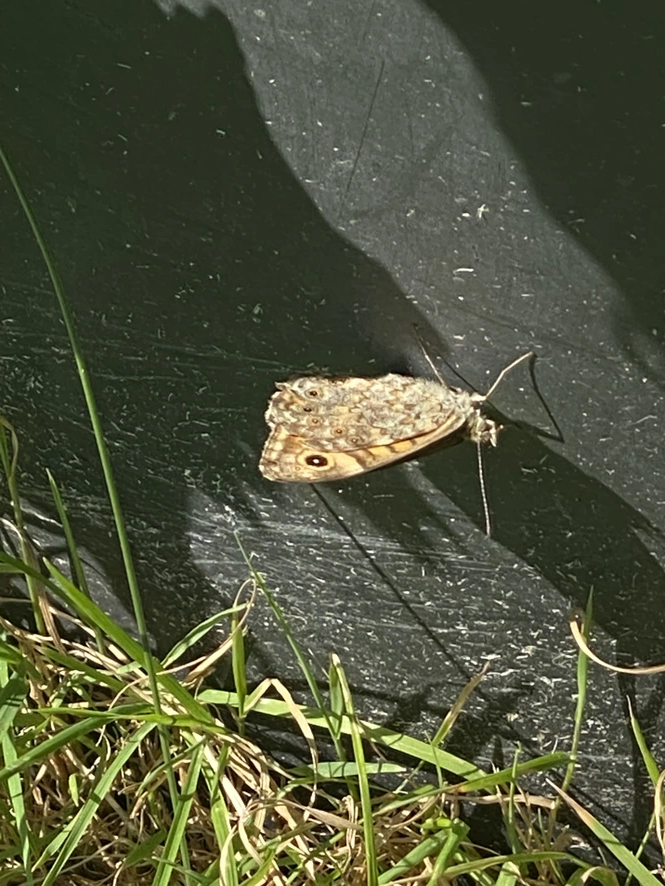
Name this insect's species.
Lasiommata megera (also Pararge megera)
